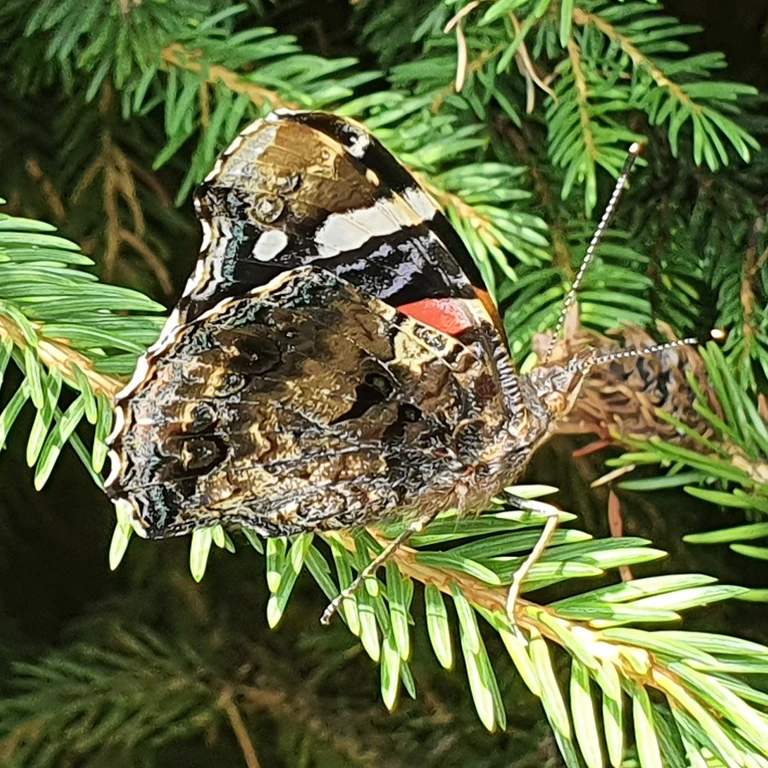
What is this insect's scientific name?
Vanessa atalanta
